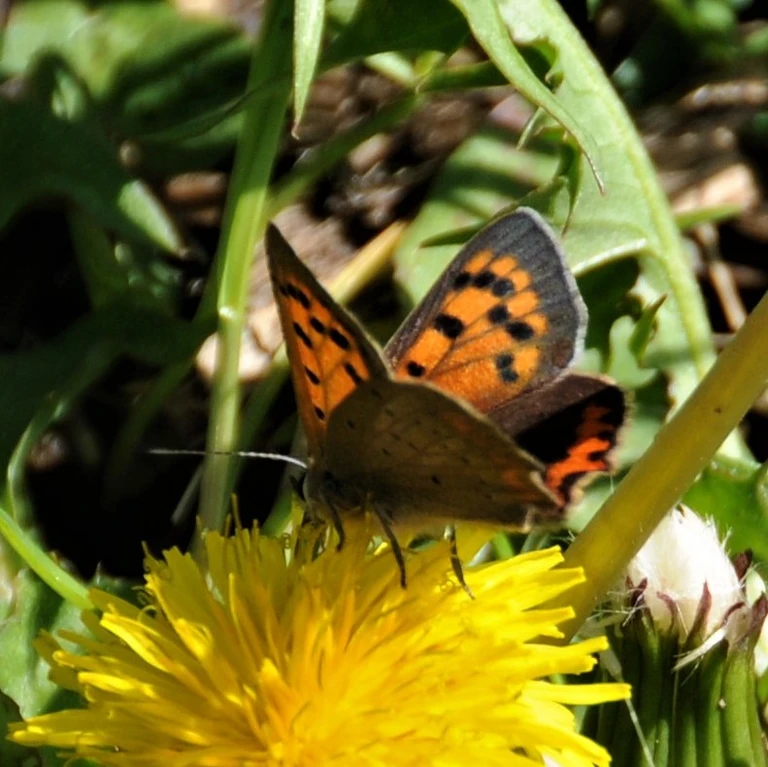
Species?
Lycaena phlaeas
